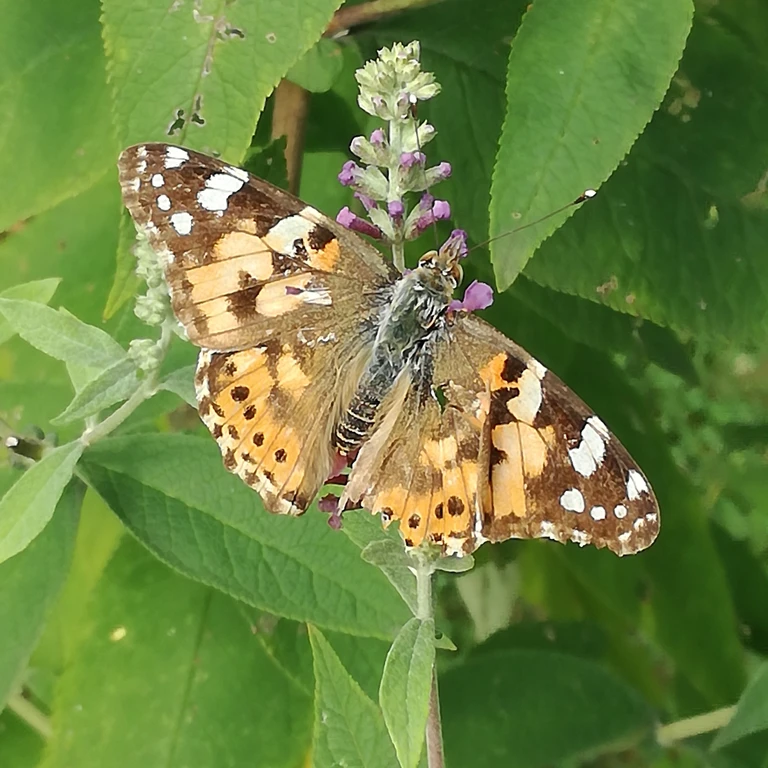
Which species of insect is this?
Vanessa cardui
